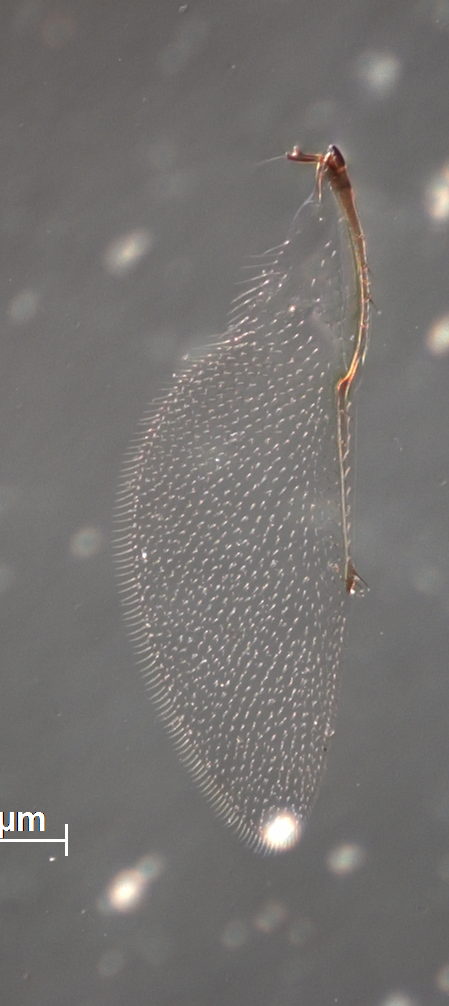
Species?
Prionomitus kamathi
